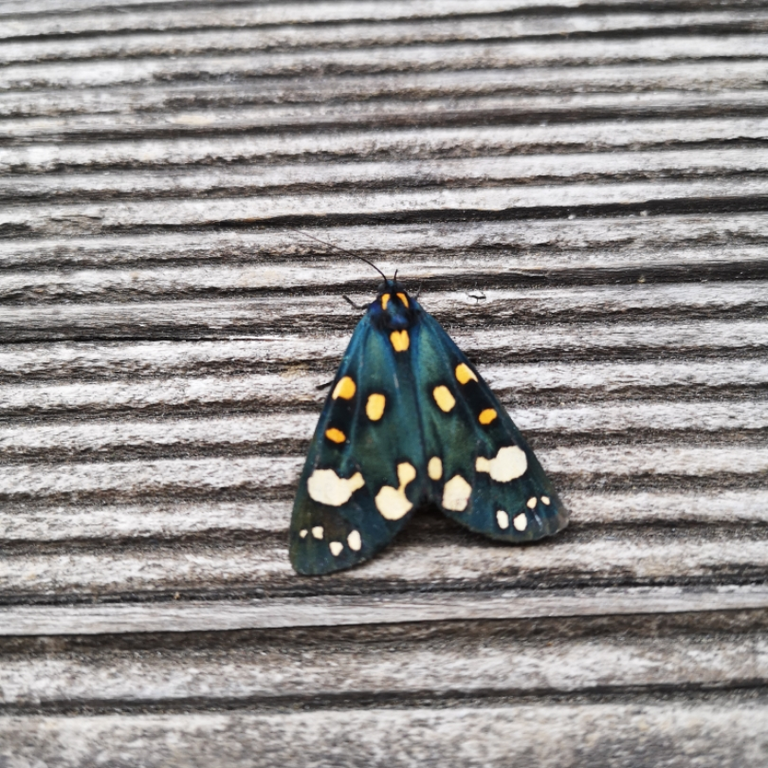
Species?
Callimorpha dominula
